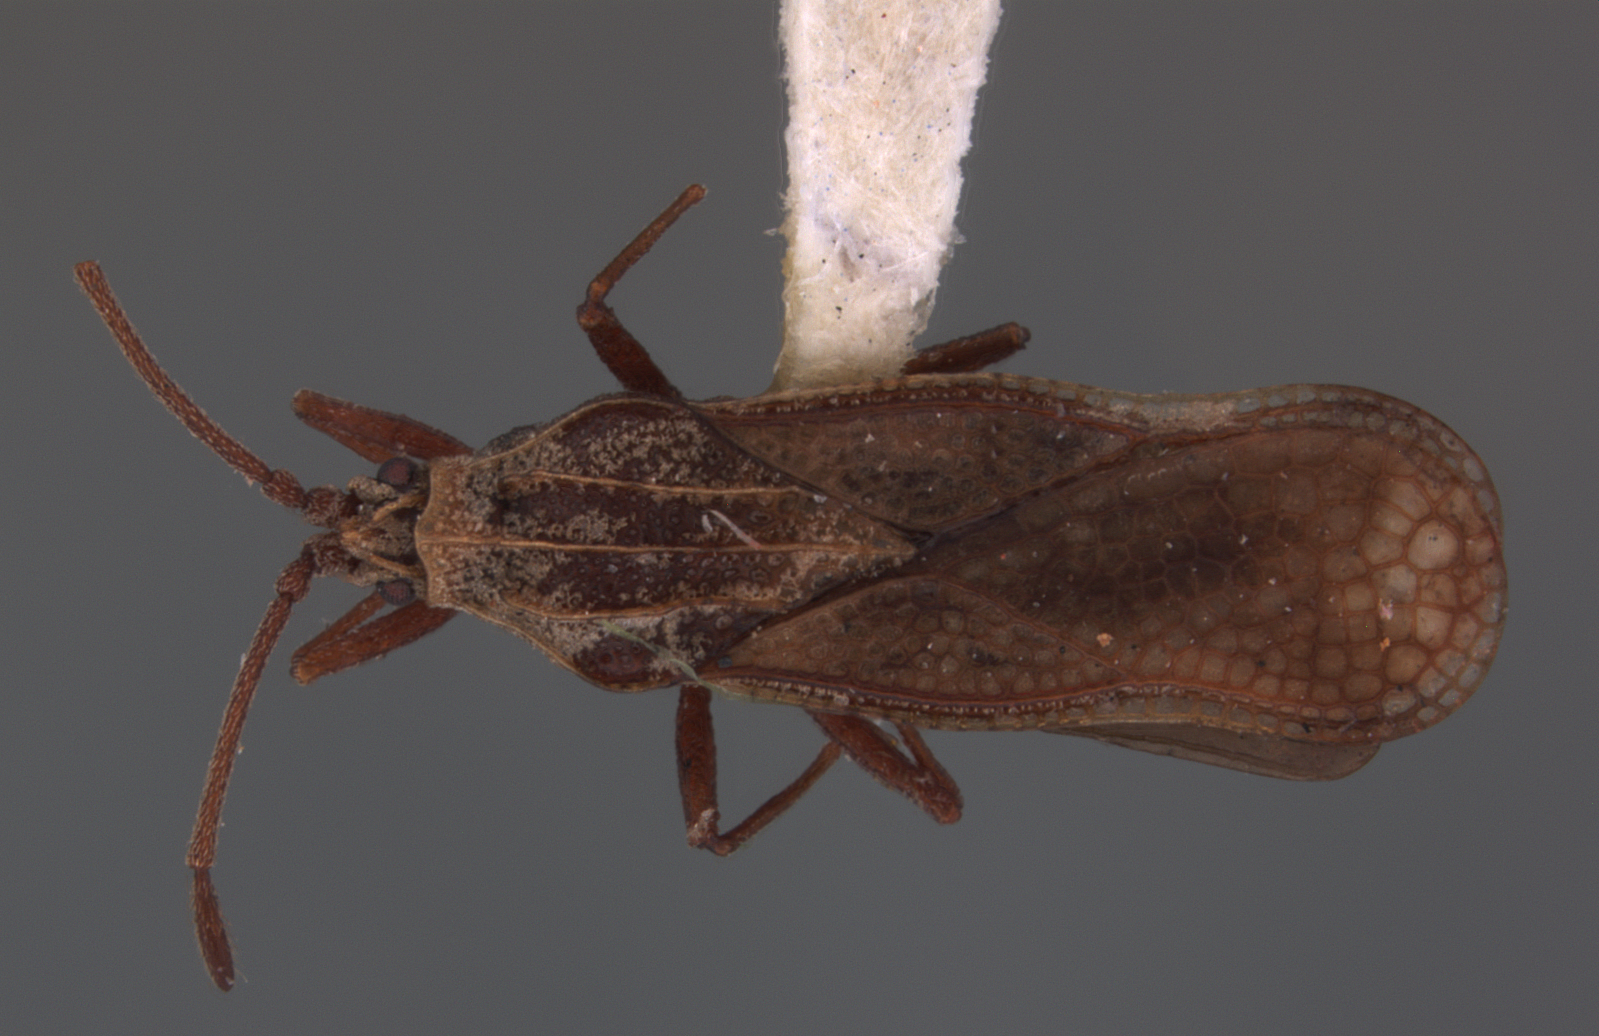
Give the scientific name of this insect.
Teleonemia inops
